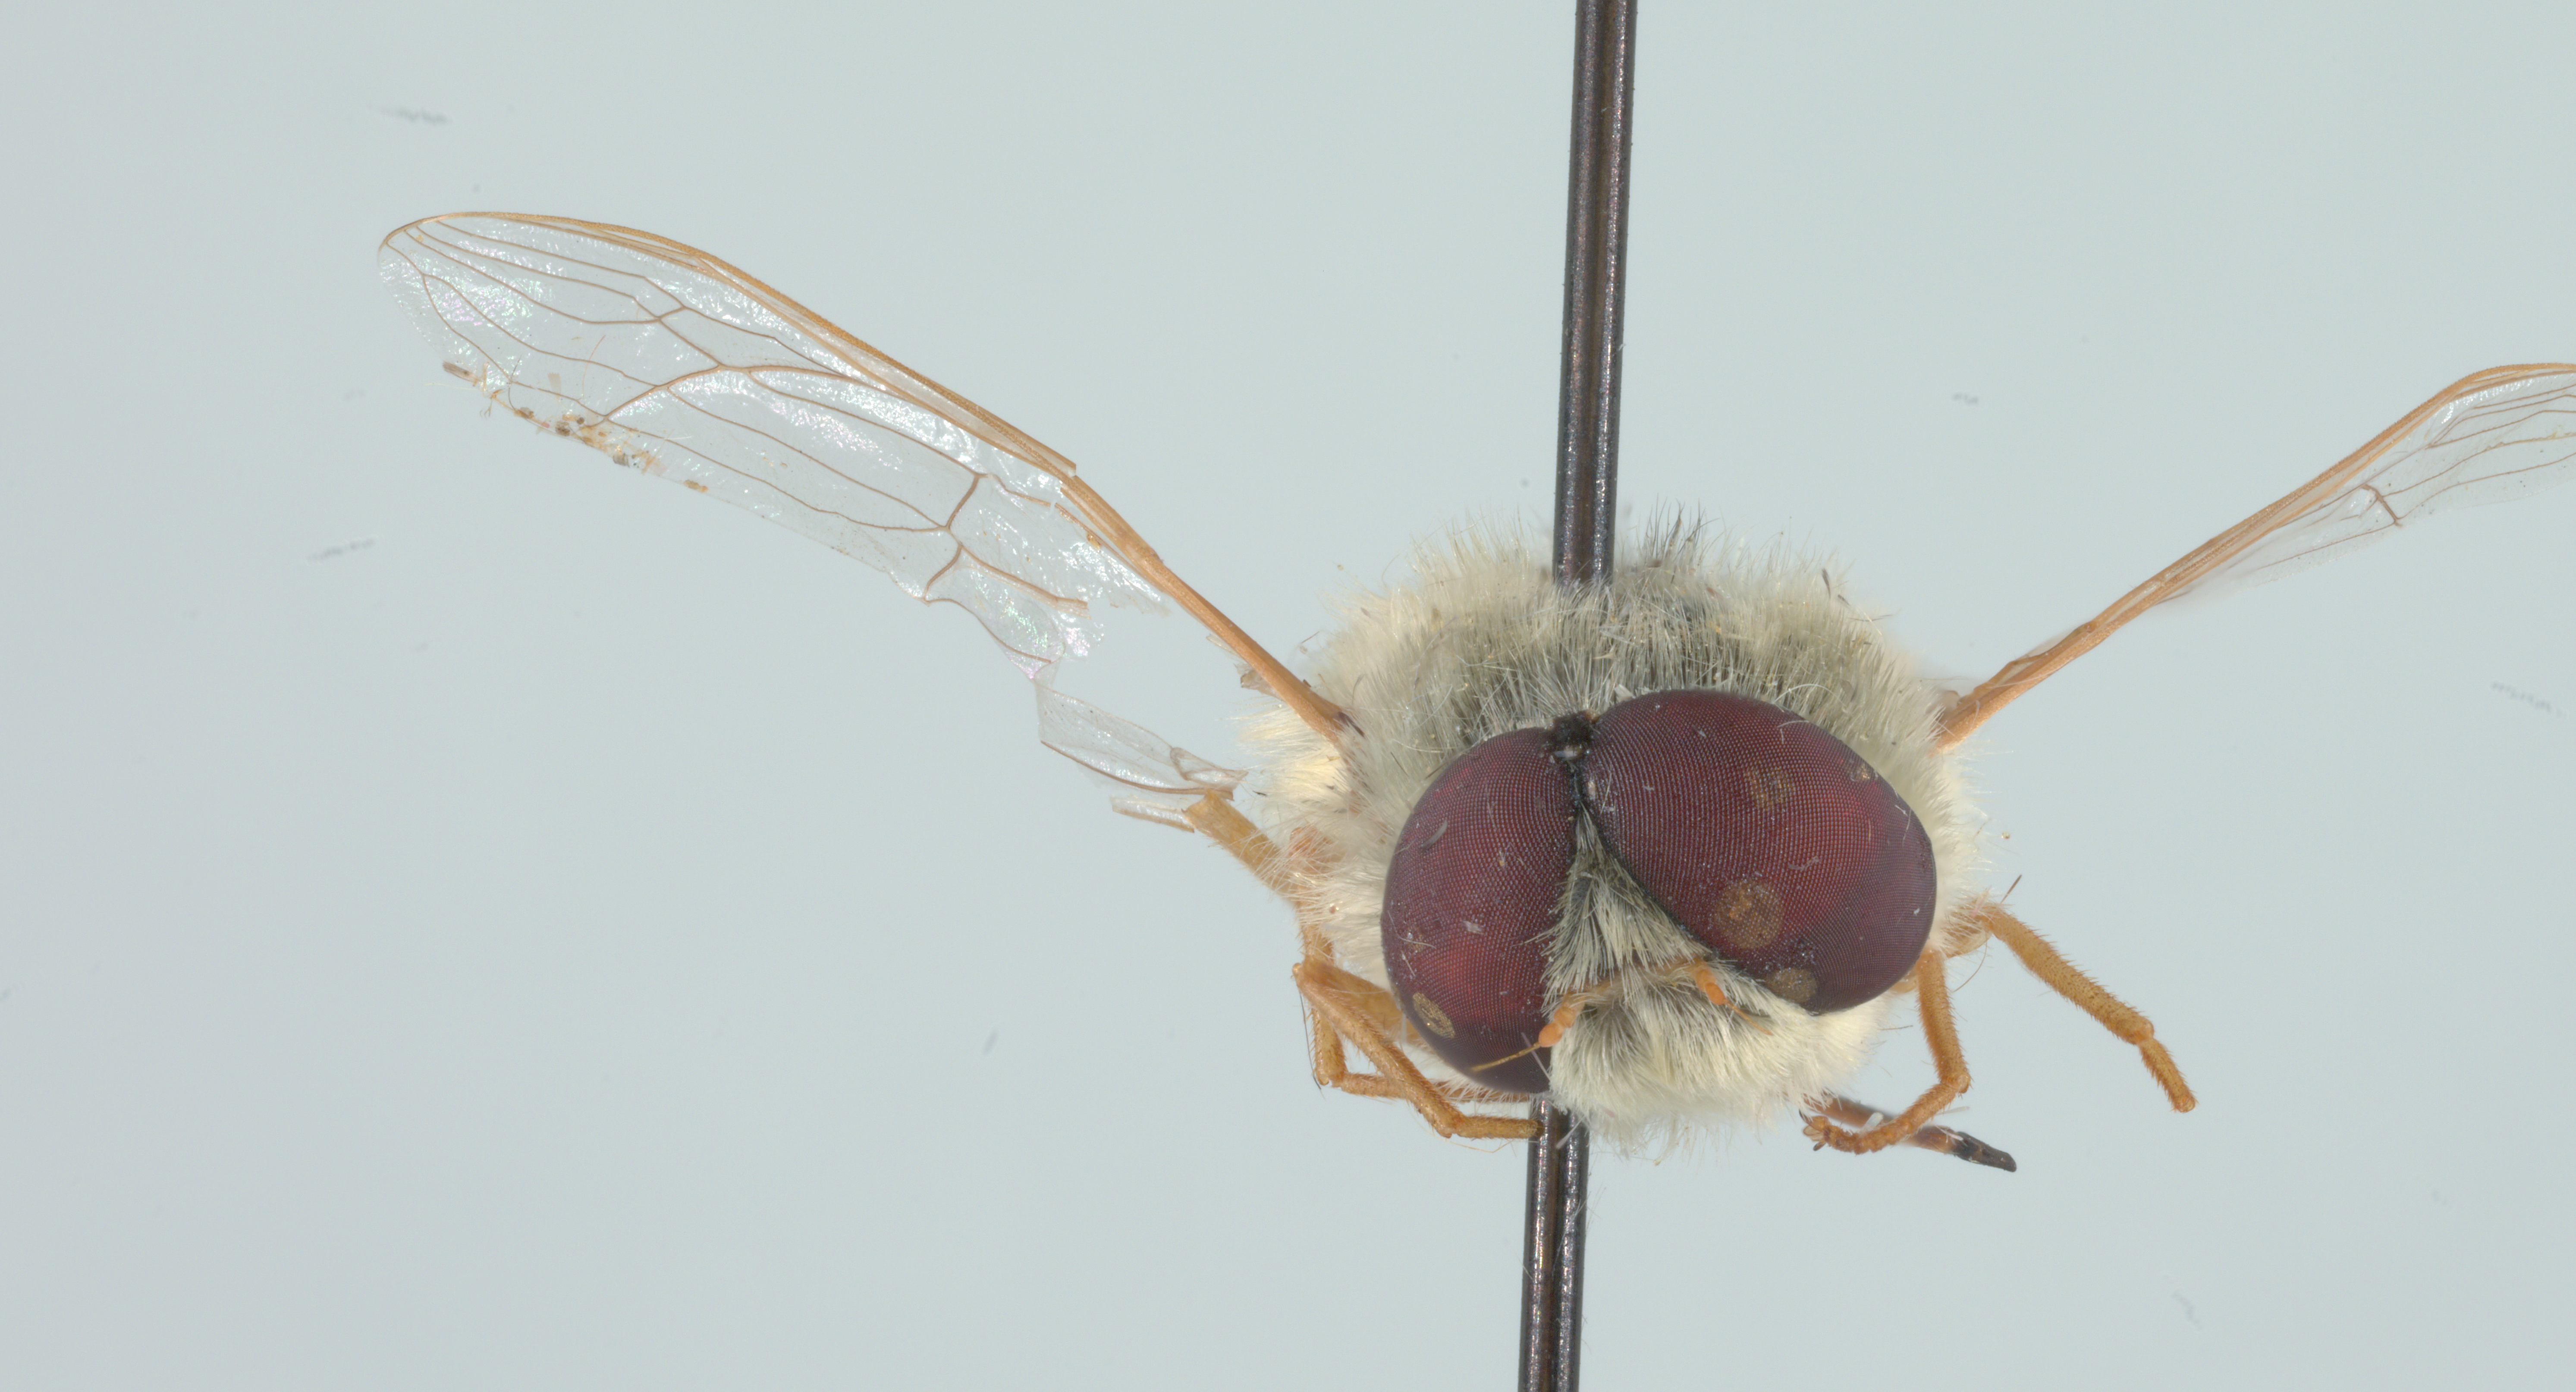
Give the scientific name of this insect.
Neorhynchocephalus sackenii
